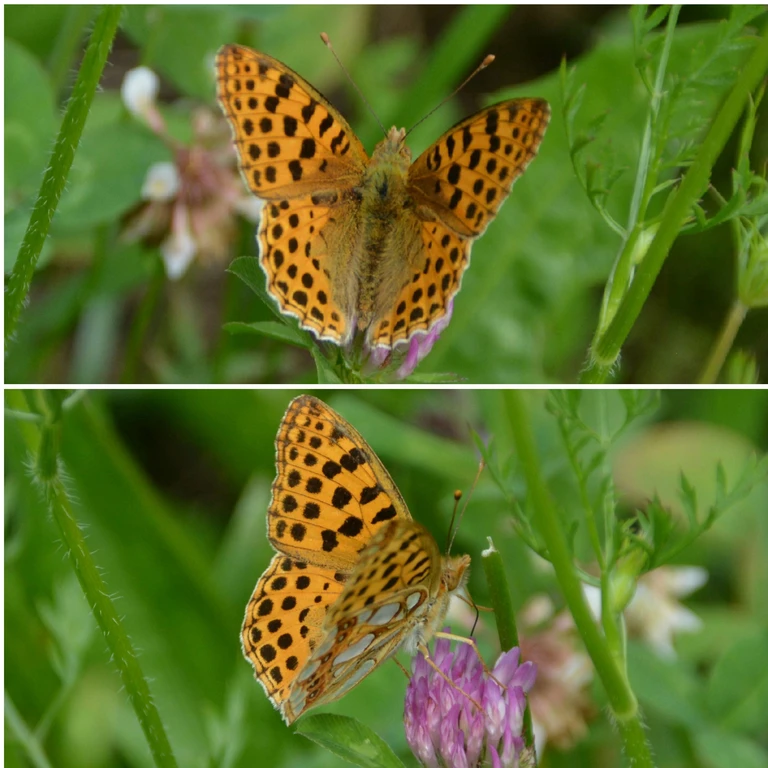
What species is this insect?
Issoria lathonia
